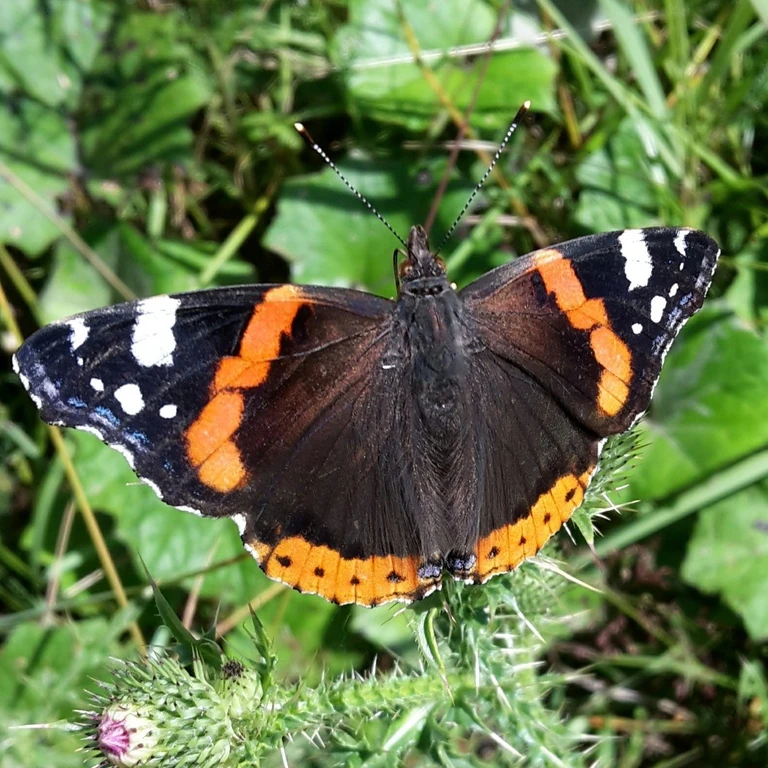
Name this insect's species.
Vanessa atalanta
